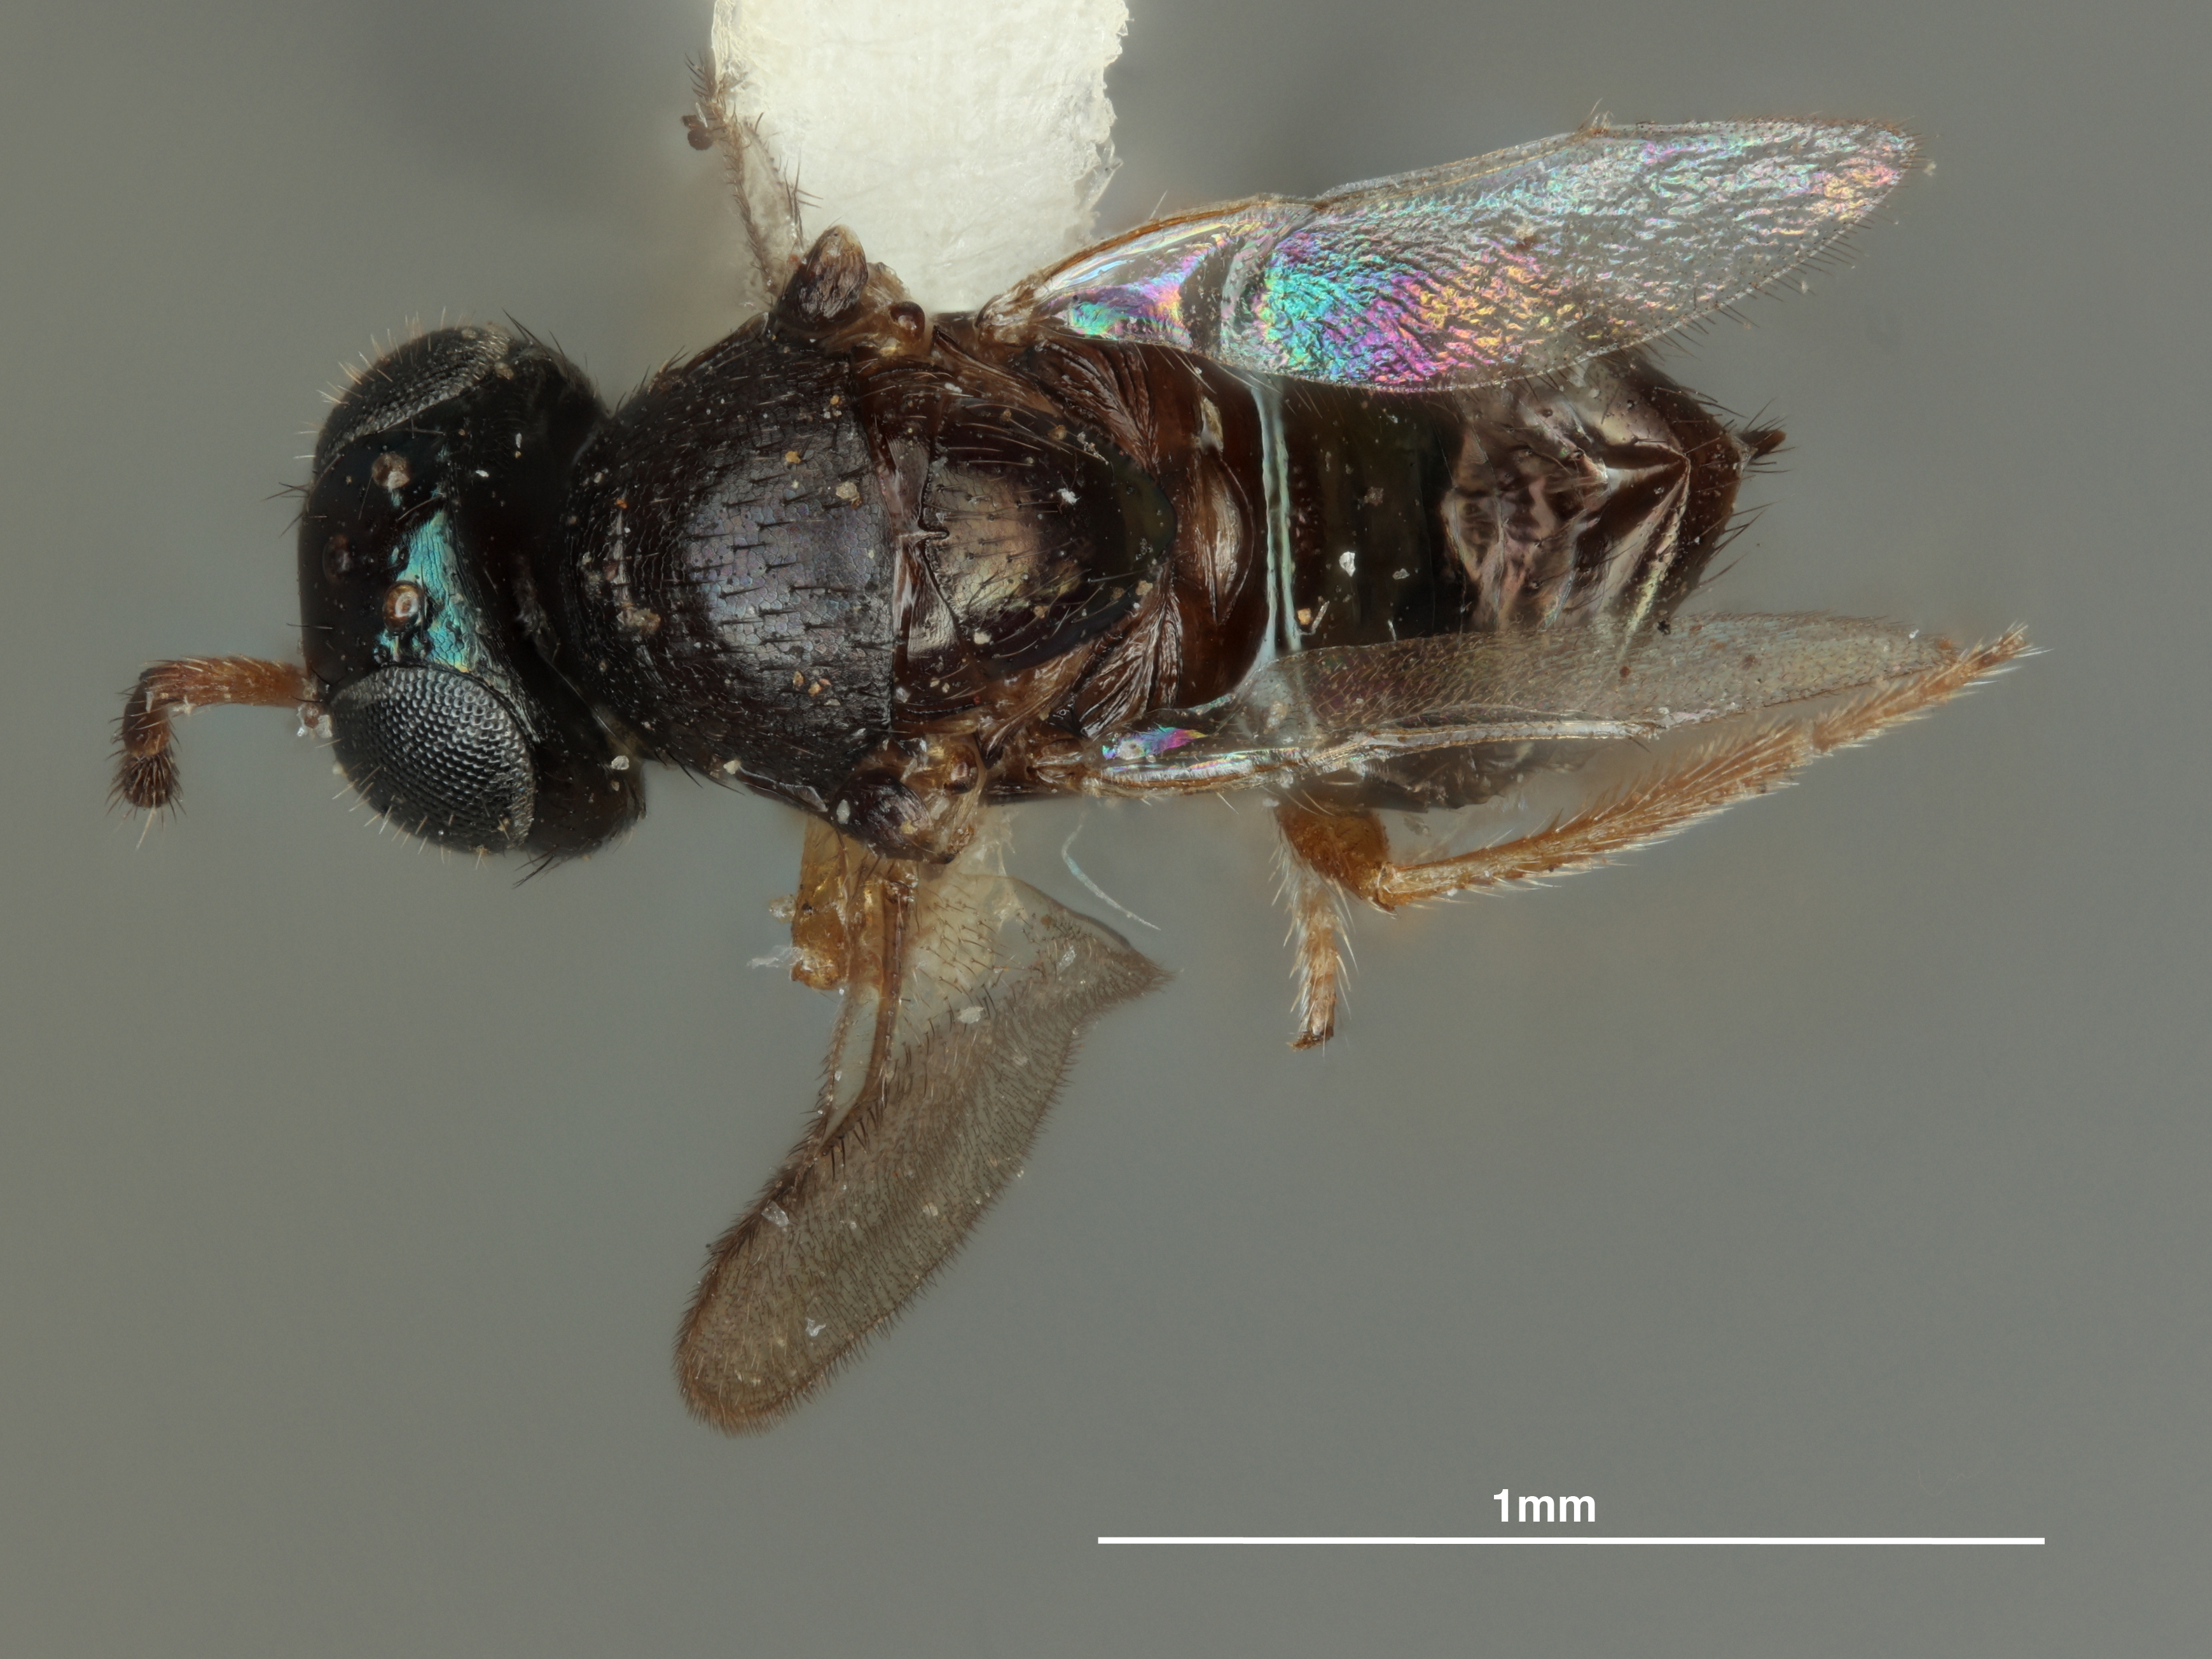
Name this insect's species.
Tachinaephagus congoensis
